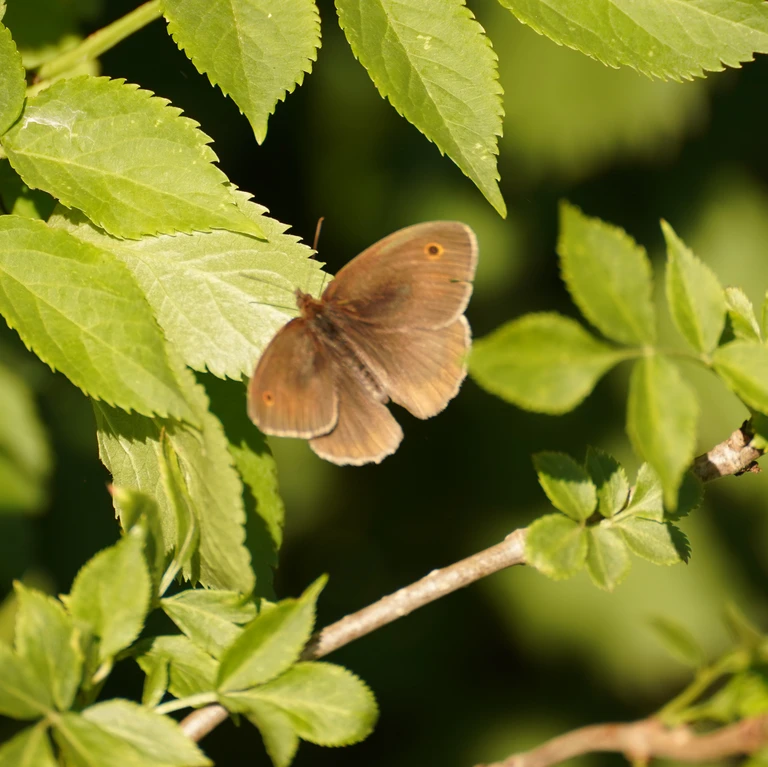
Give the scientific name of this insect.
Maniola jurtina
